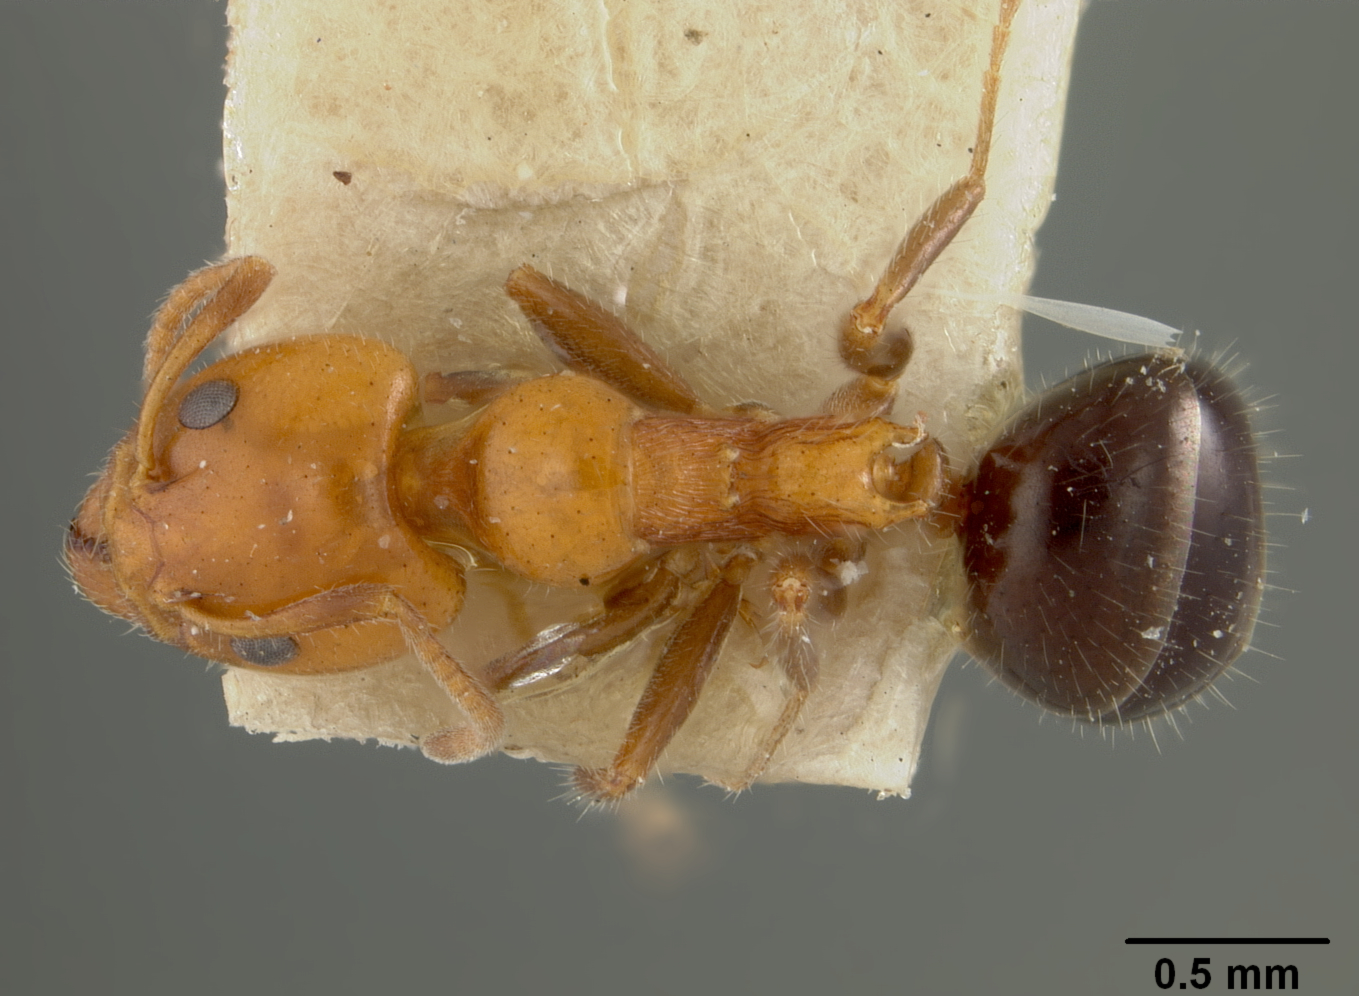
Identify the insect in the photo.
Froggattella kirbyi
